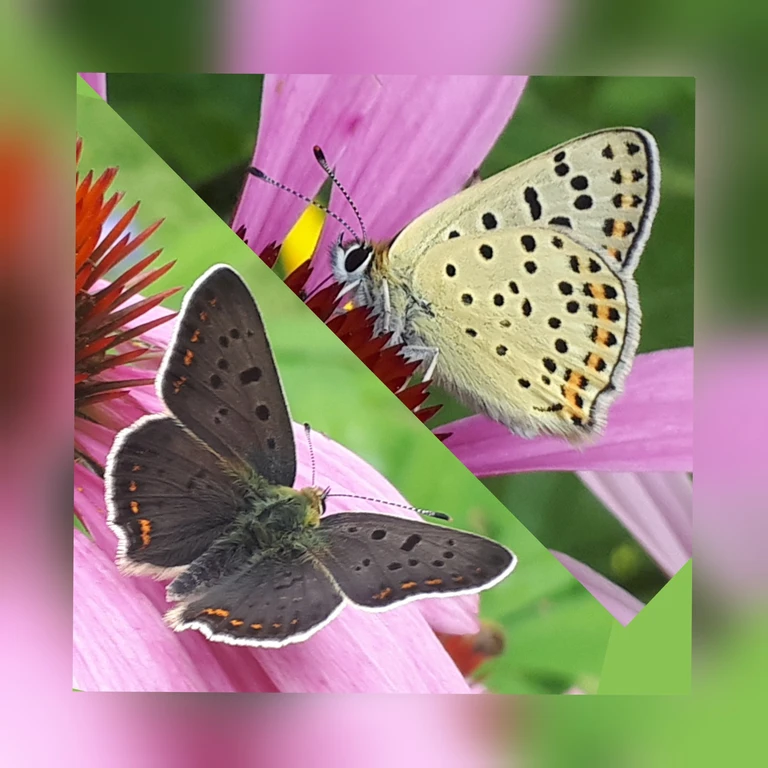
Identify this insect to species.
Lycaena tityrus (also Loweia tityrus)
